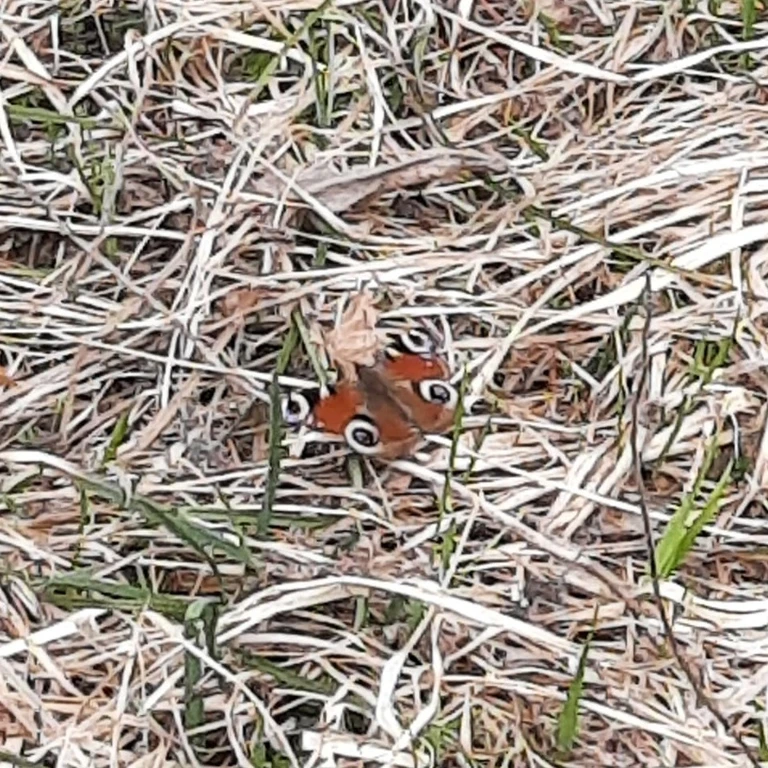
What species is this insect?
Aglais io
